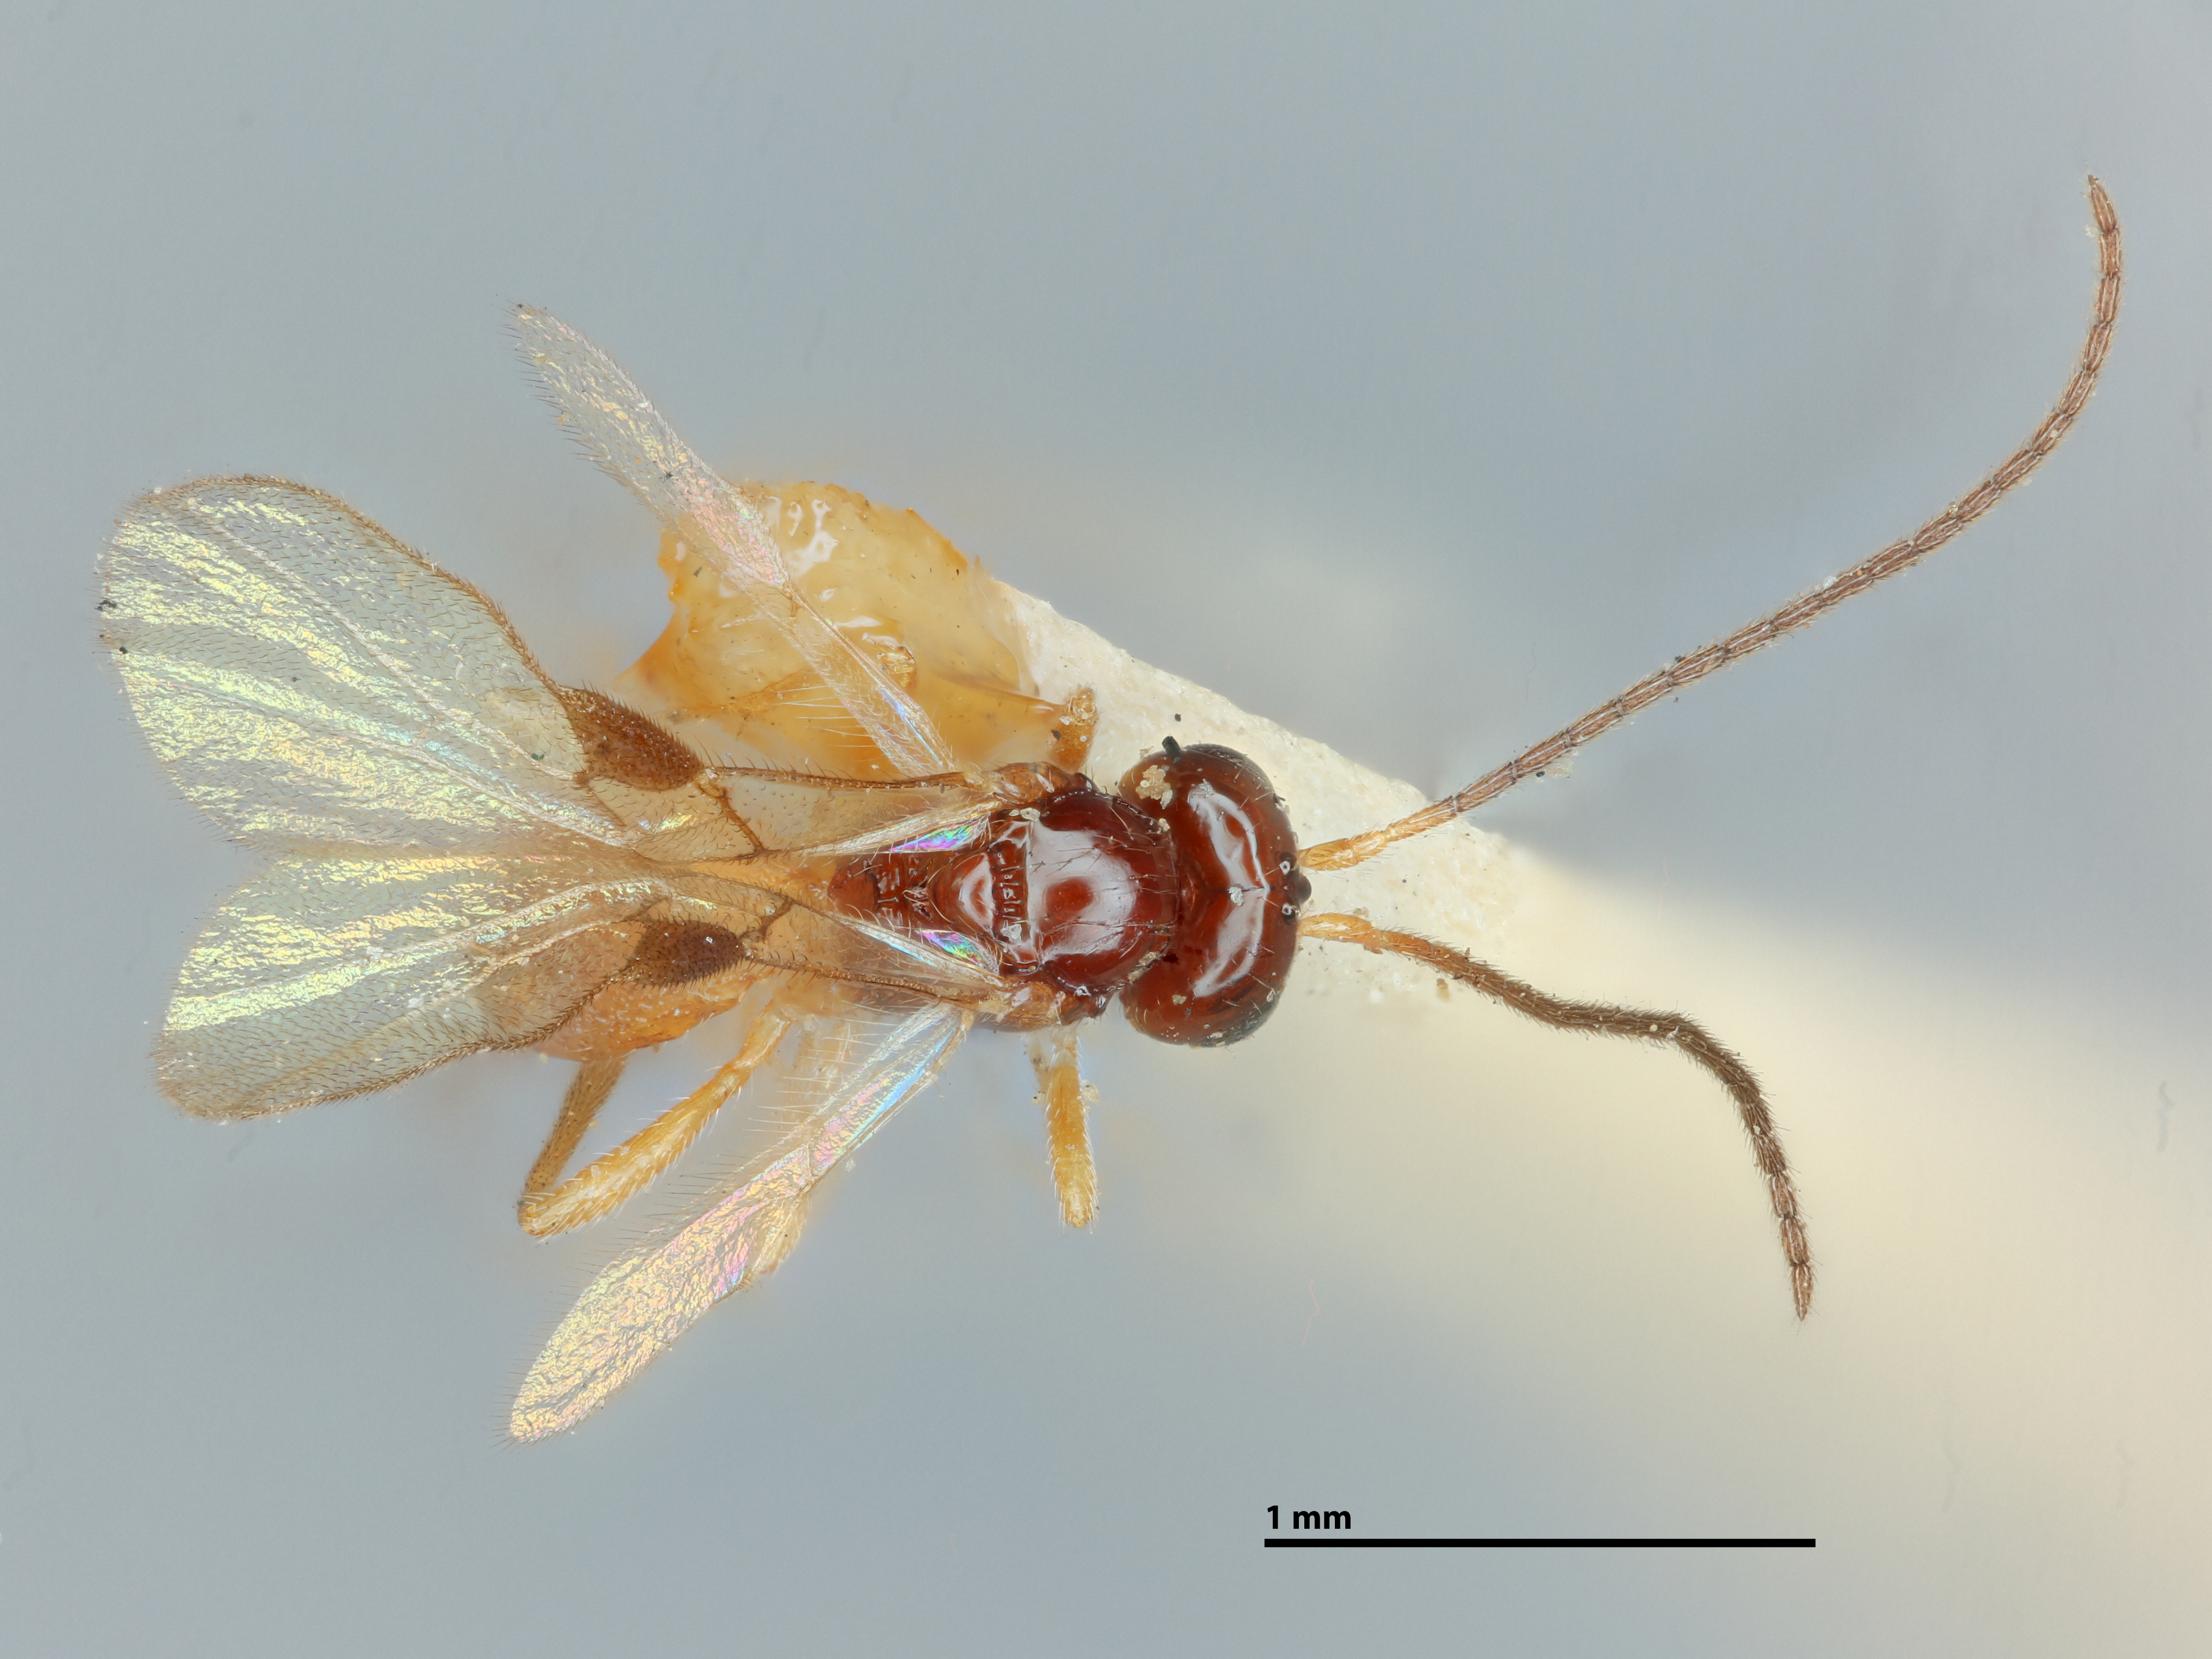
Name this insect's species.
Mesocrina microrhopalae
